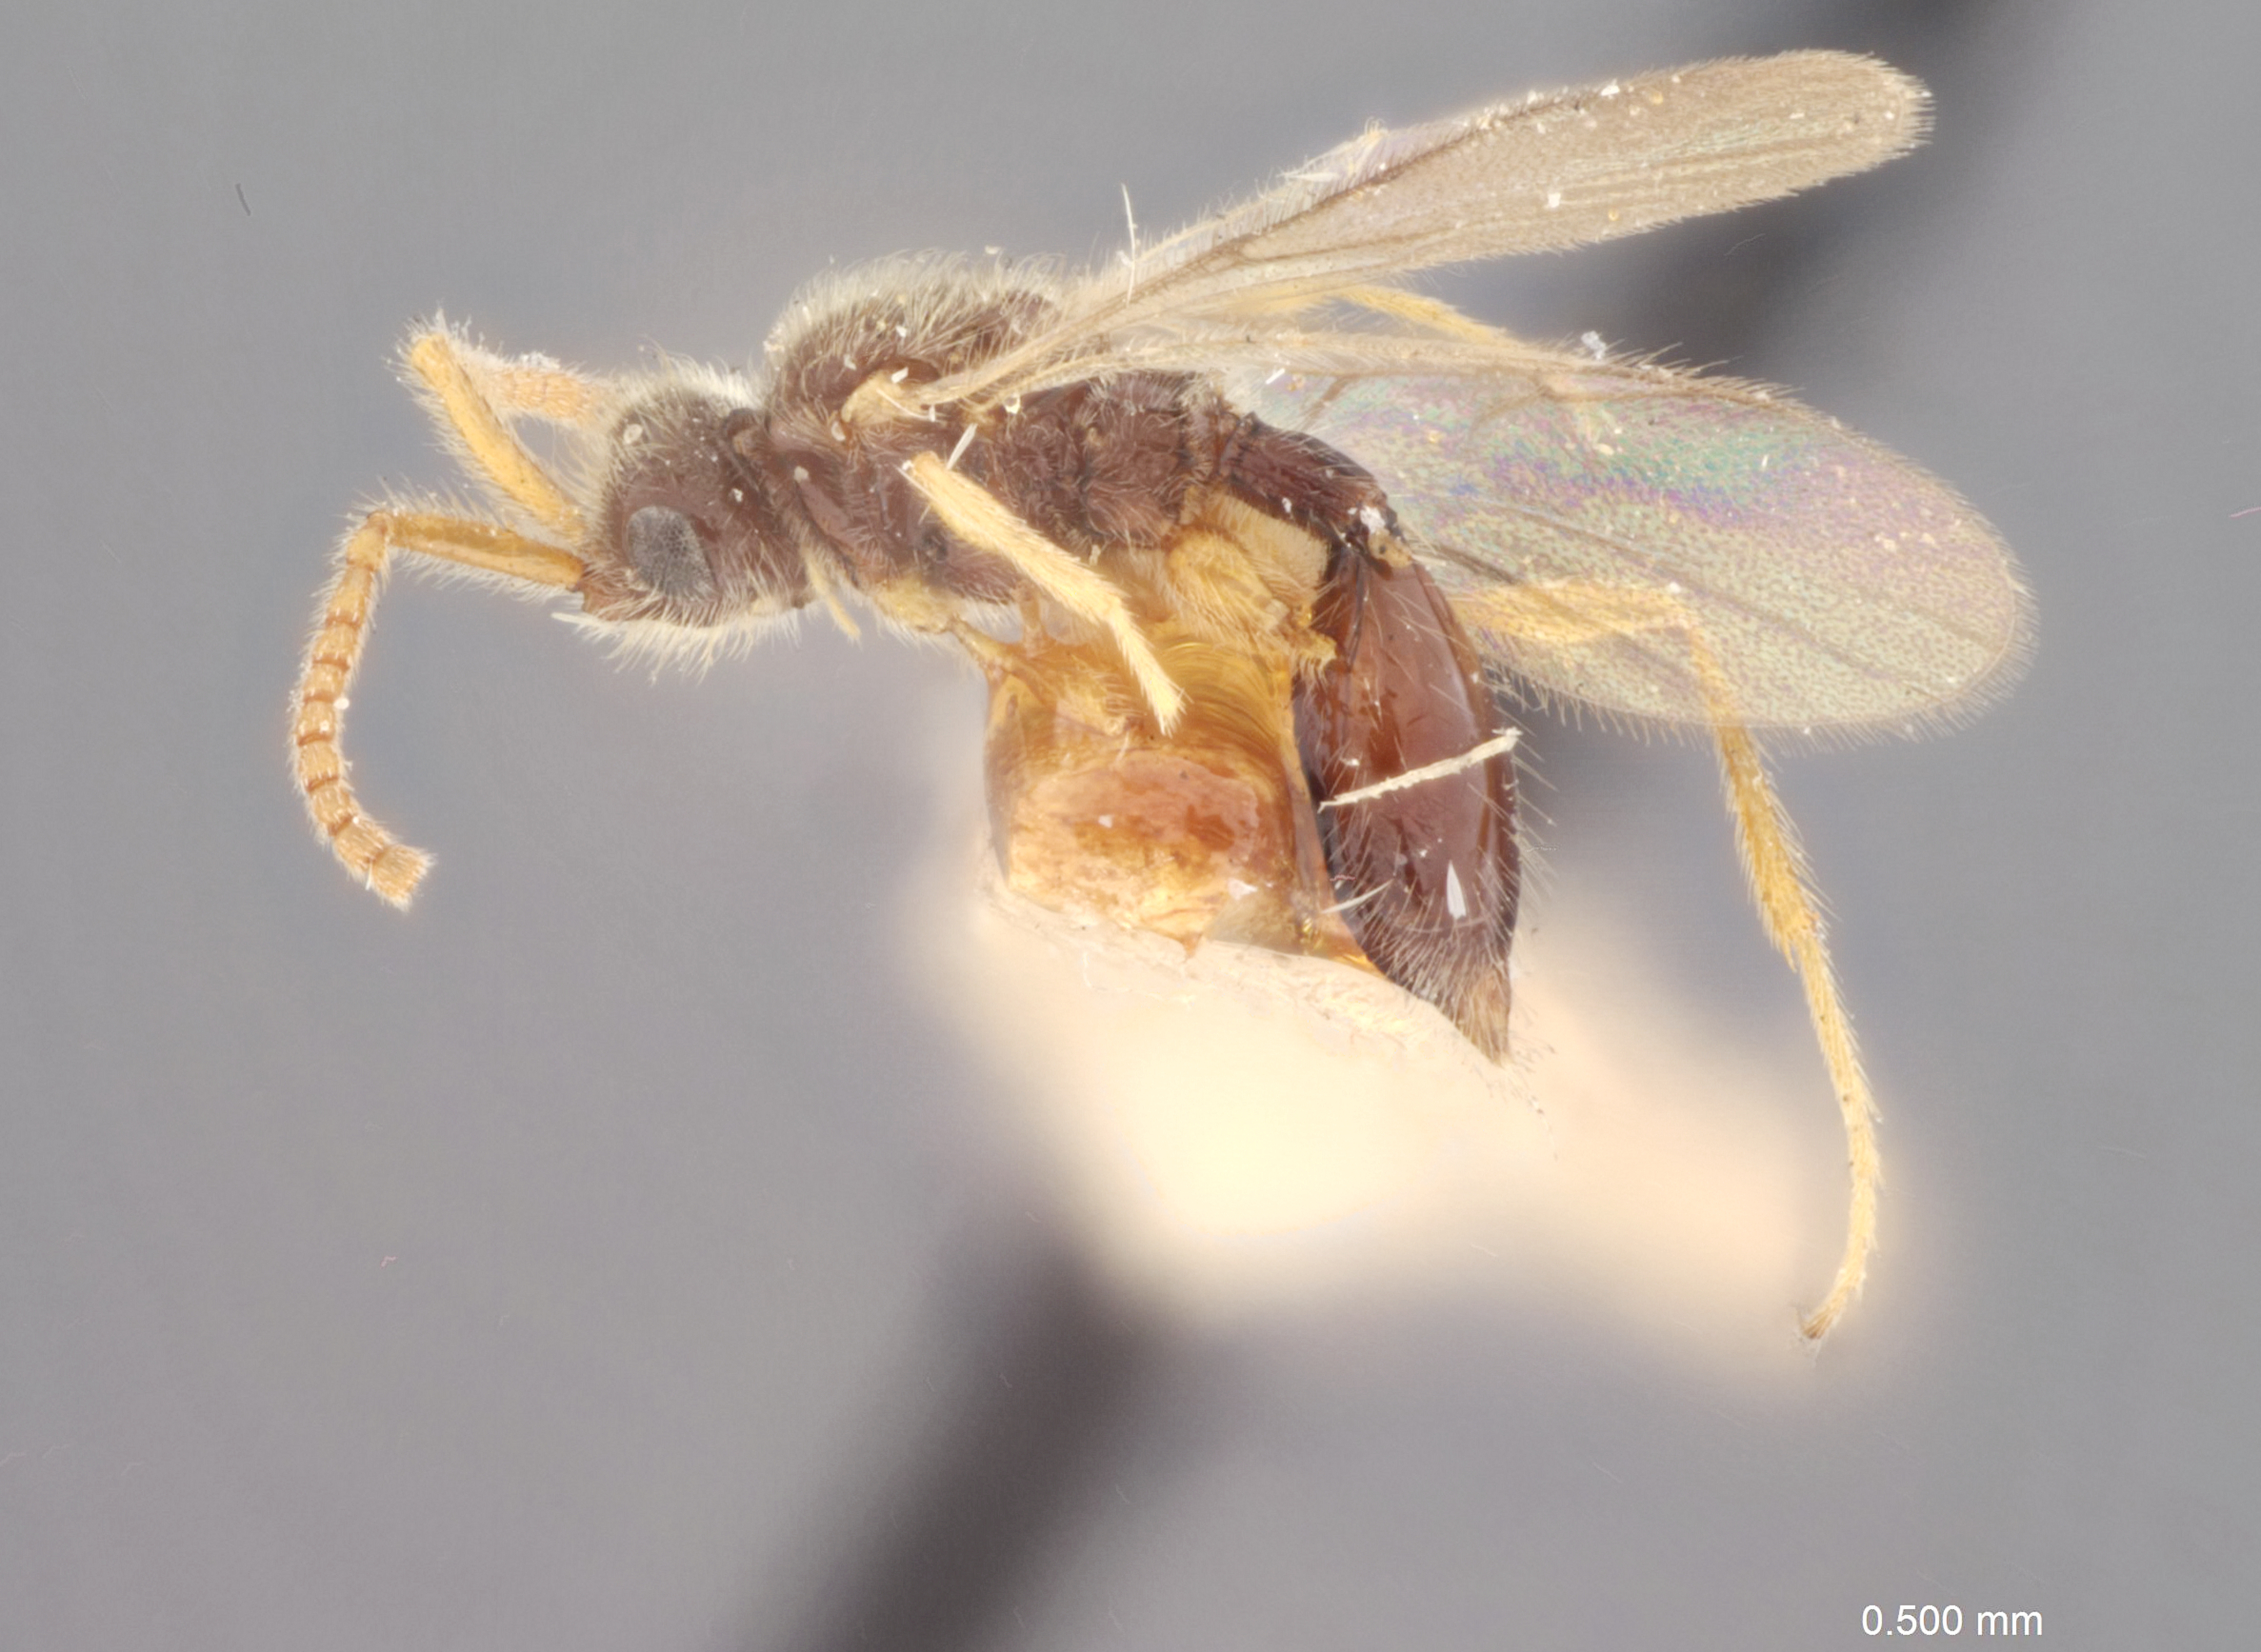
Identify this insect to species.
Cinetus ruficornis
